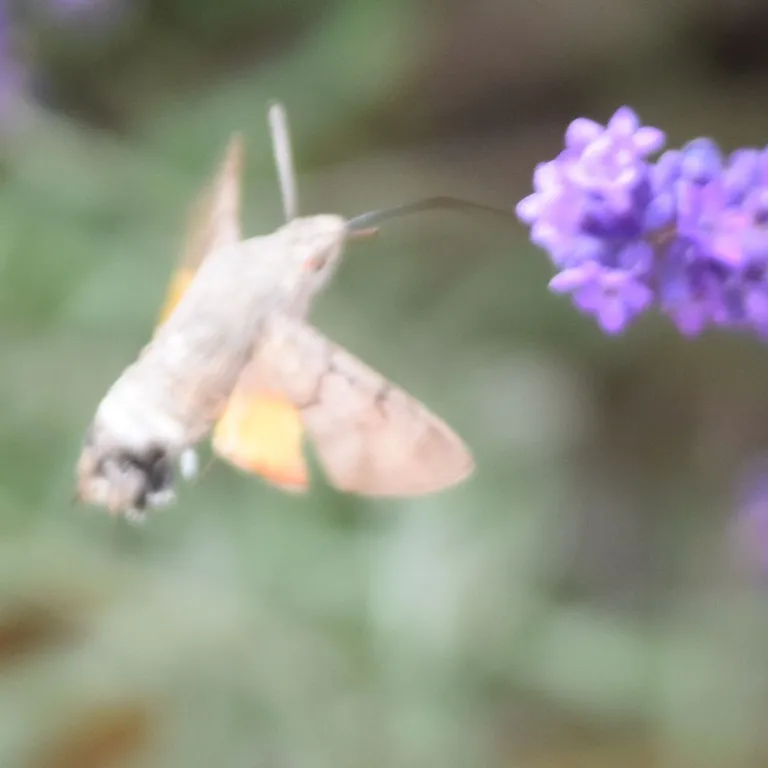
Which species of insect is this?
Macroglossum stellatarum
